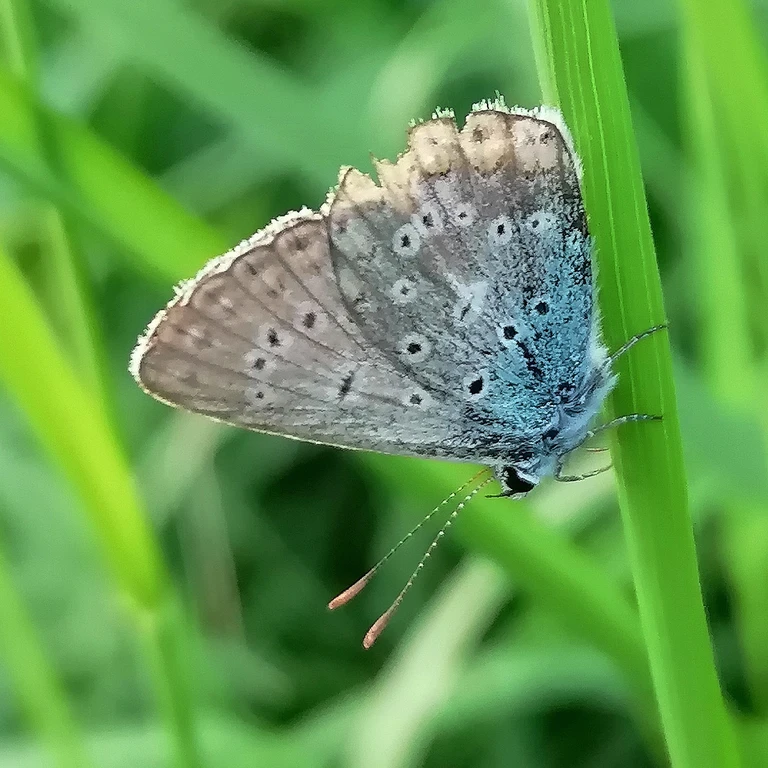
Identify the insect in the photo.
Polyommatus icarus
